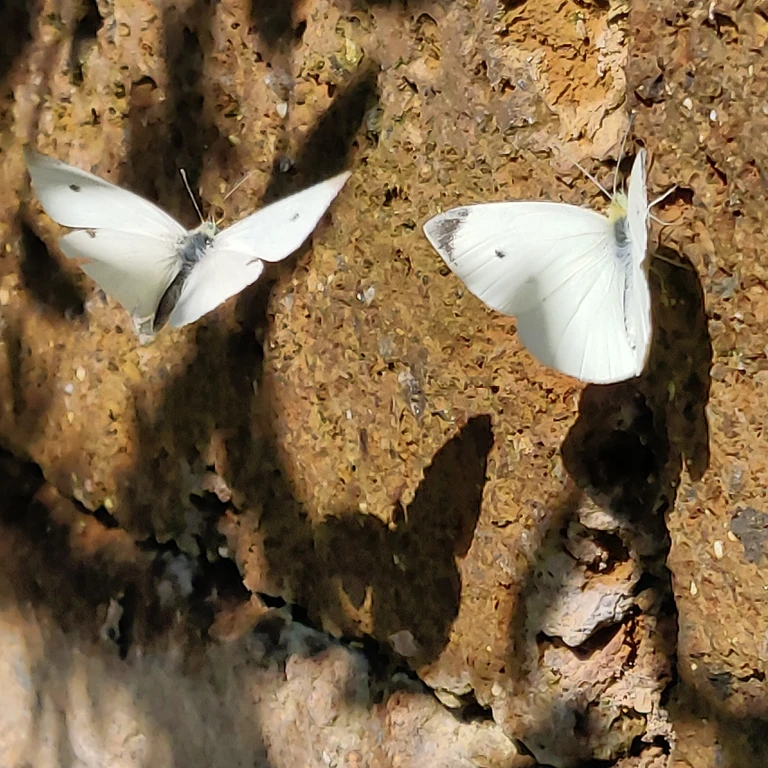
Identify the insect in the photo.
Pieris rapae
